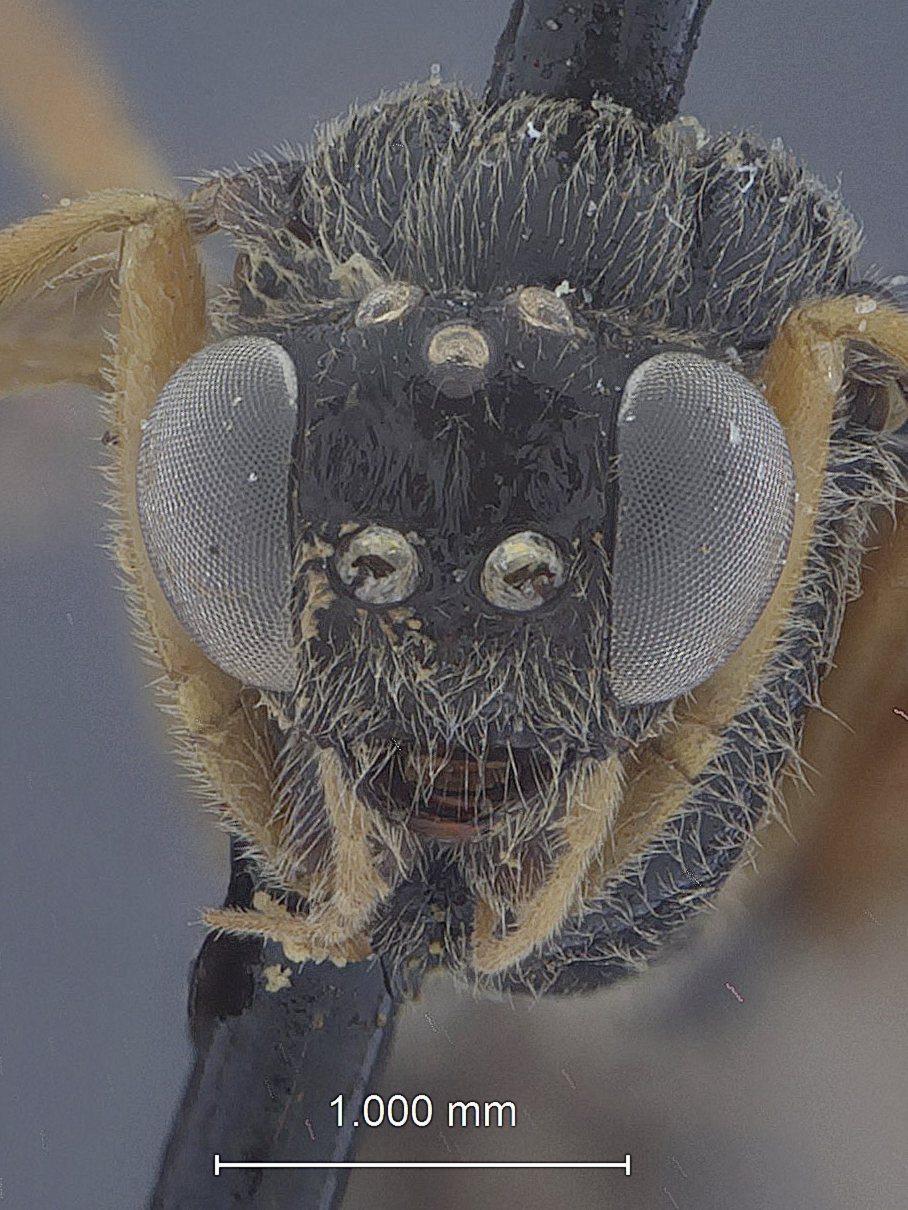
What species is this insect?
Cylloceria tinochacae
